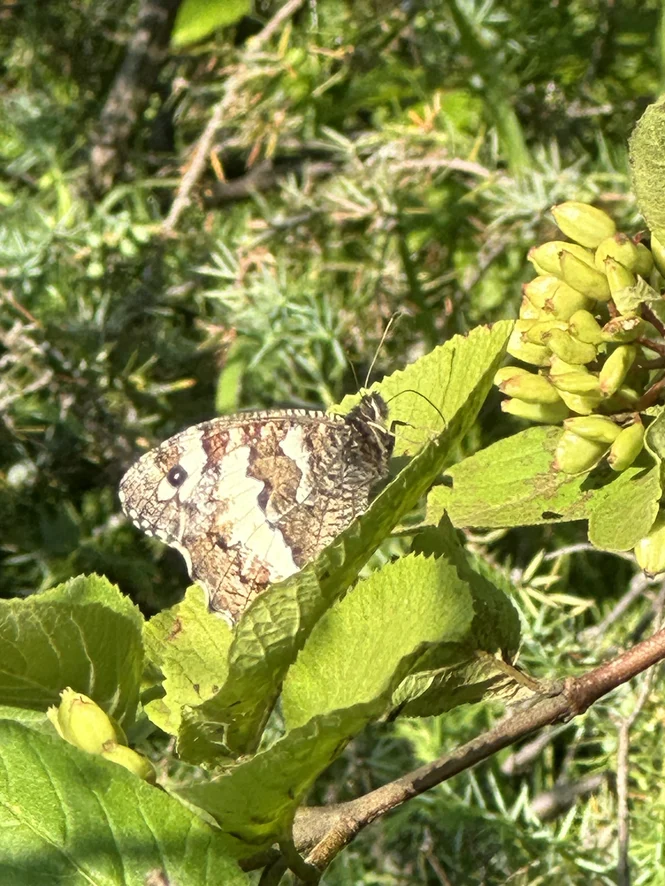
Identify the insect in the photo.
Brintesia circe
